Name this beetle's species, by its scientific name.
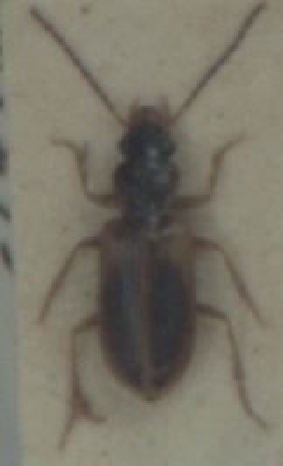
Anthracus consputus
